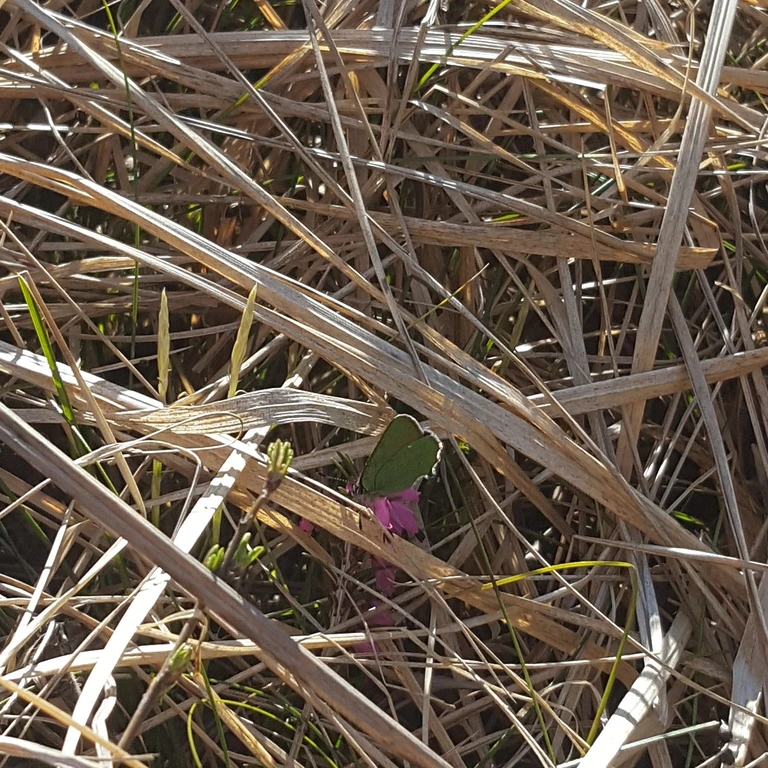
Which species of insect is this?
Callophrys rubi
